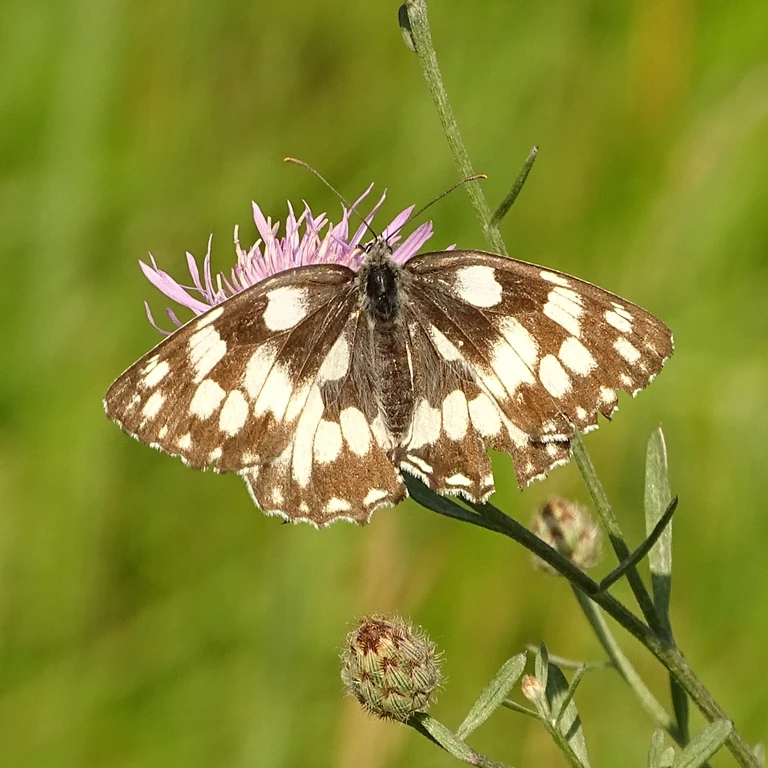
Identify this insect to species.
Melanargia galathea
